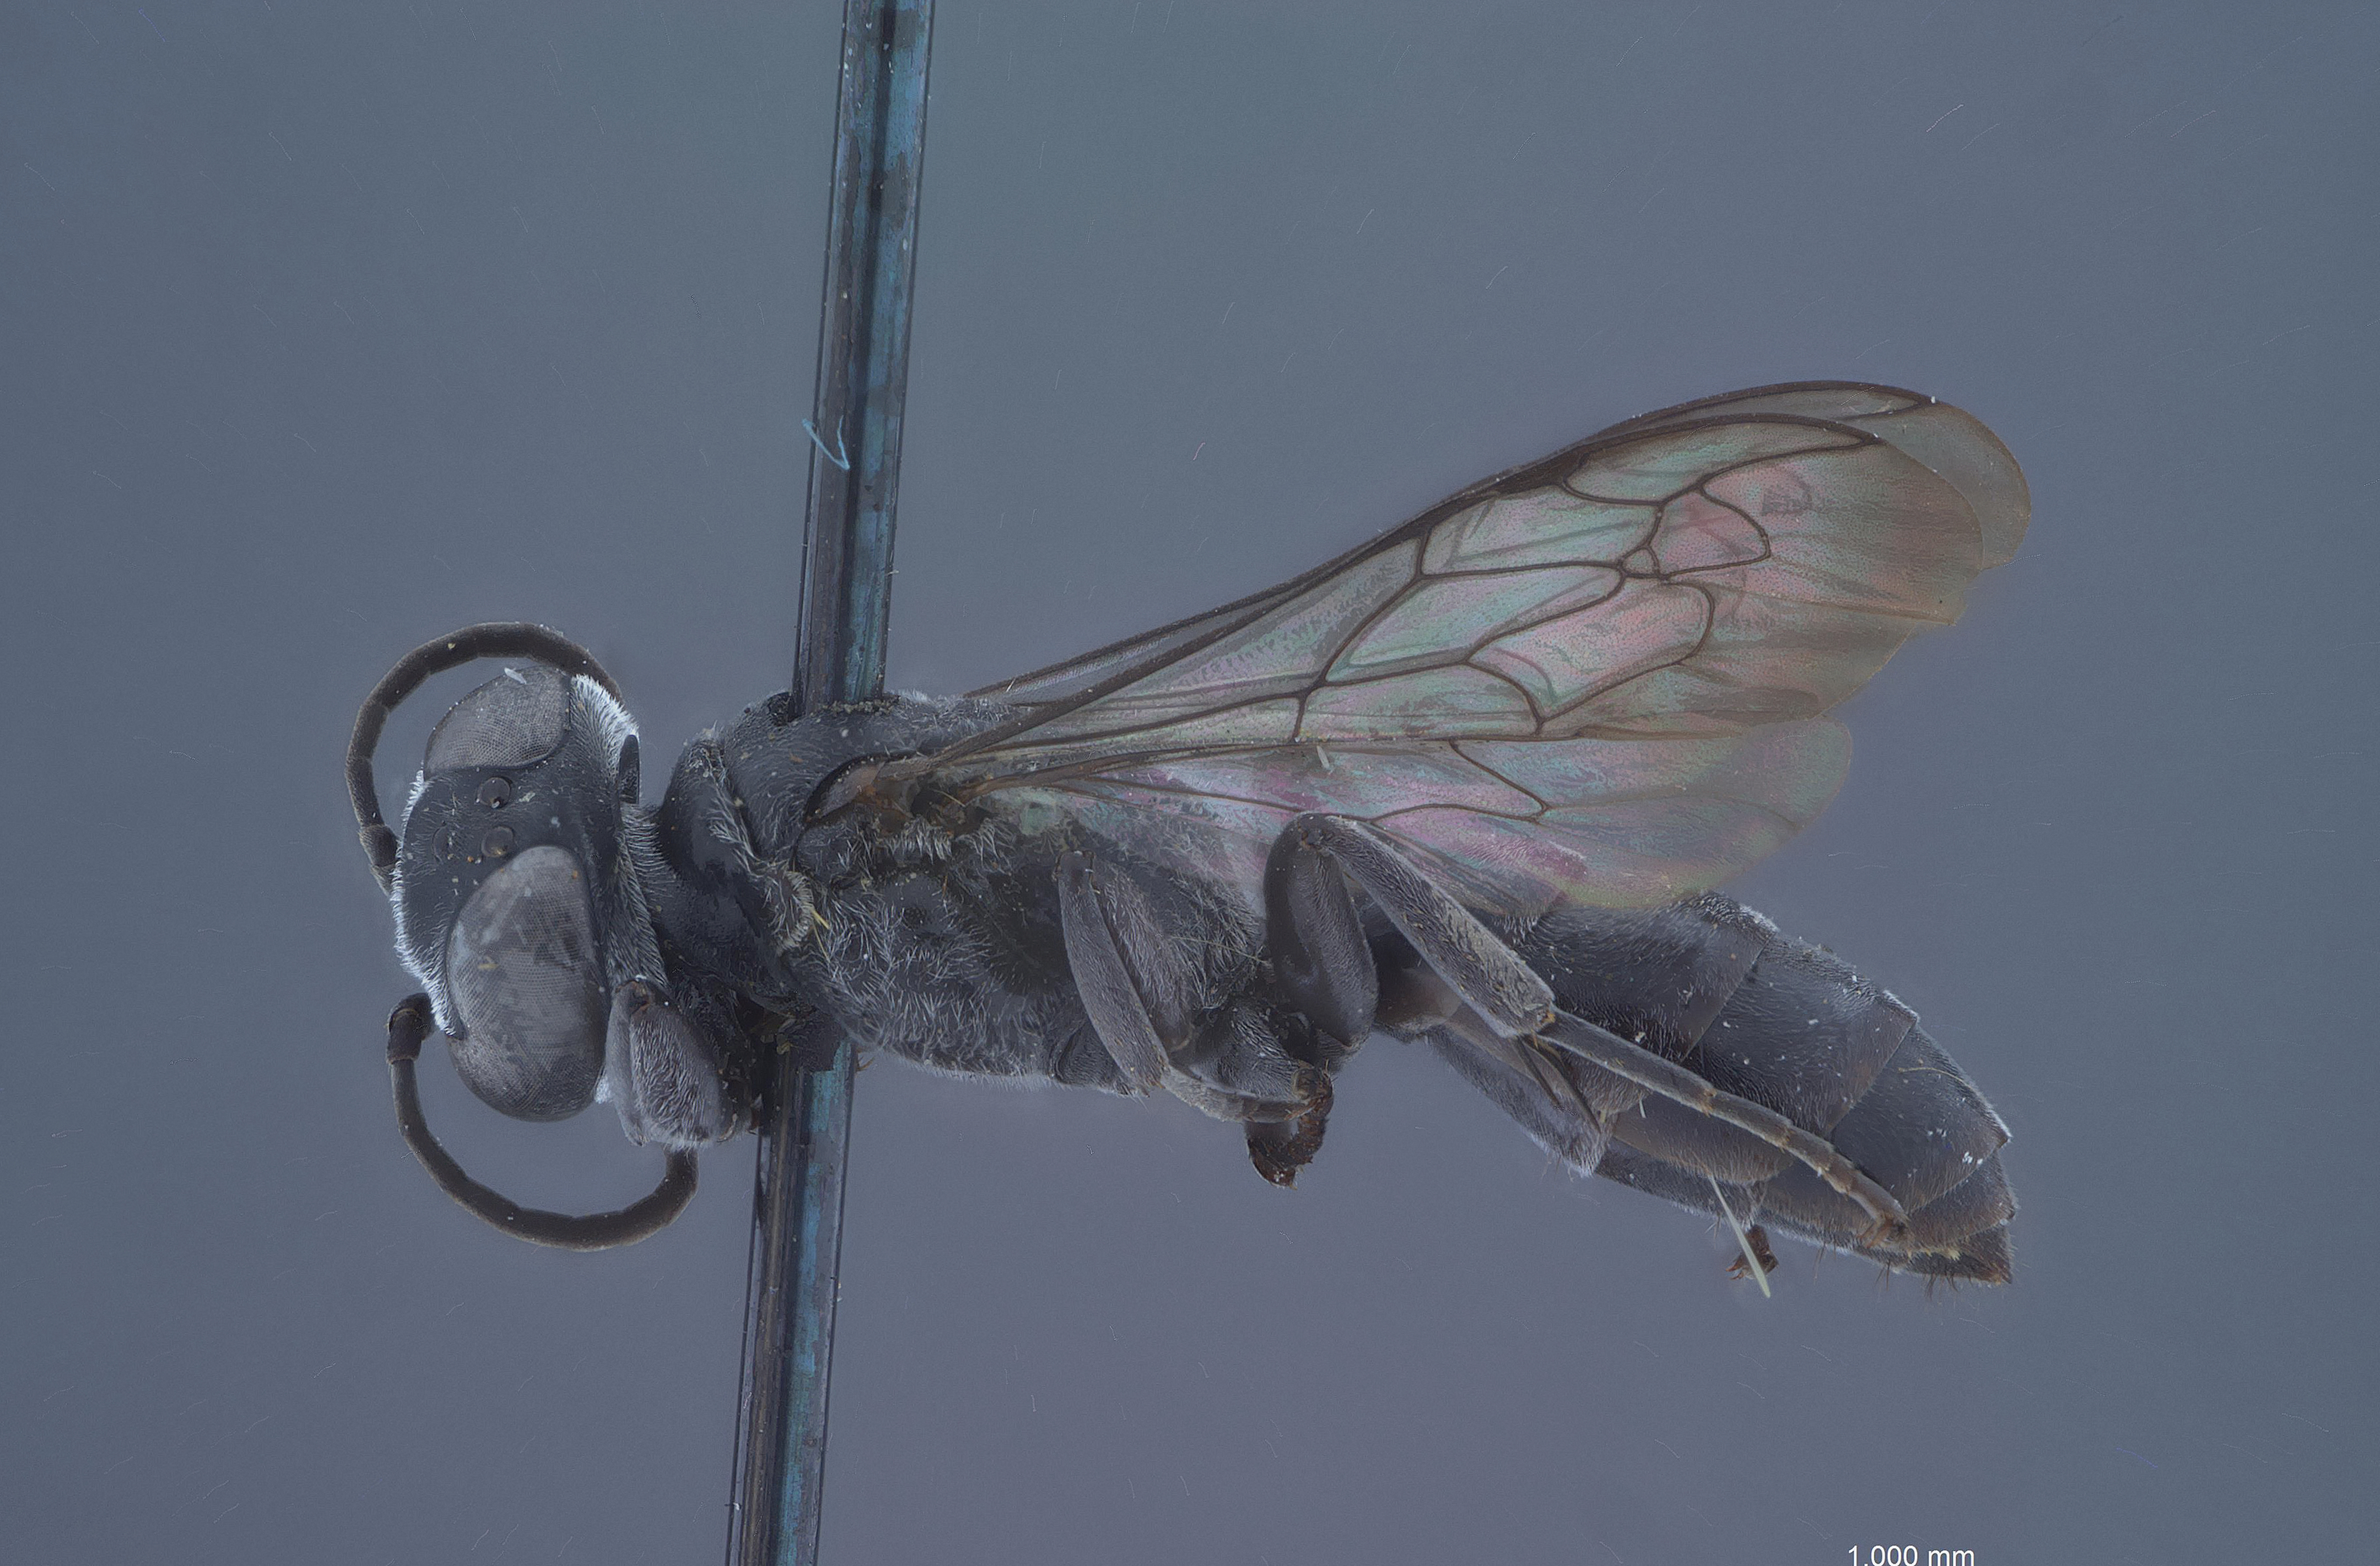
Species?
Pison punctulatus
